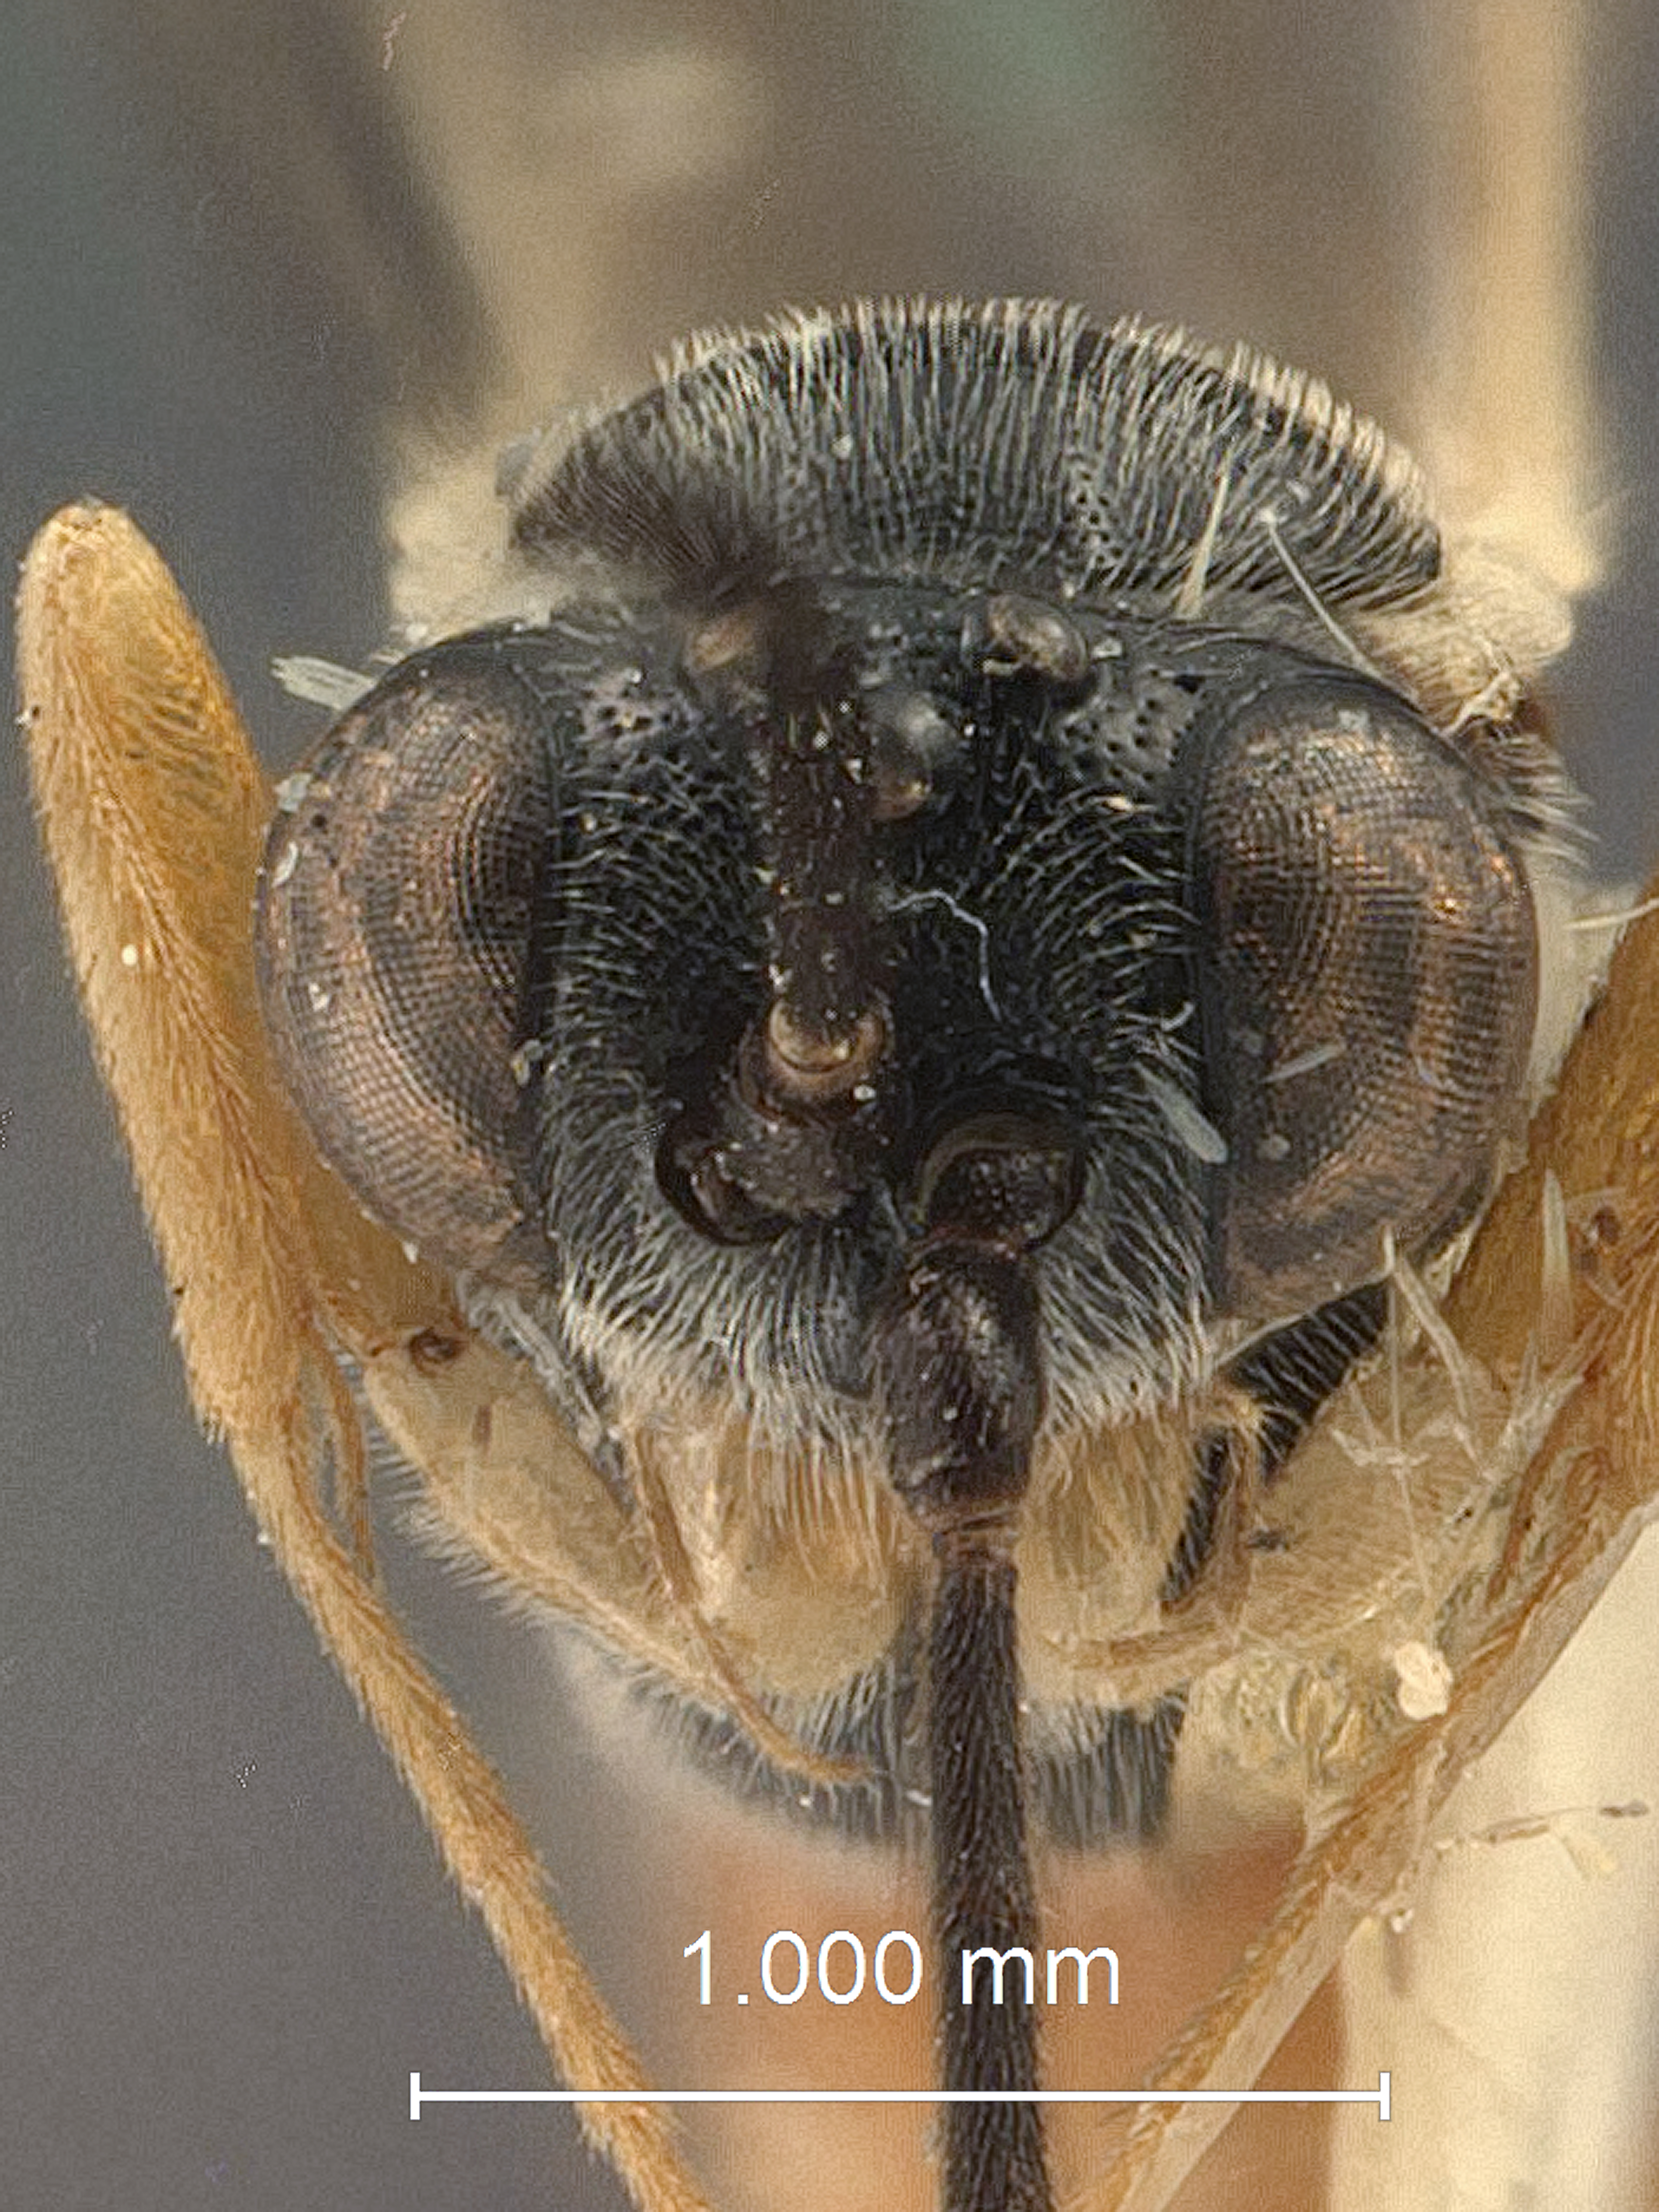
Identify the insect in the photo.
Glypta carolellae
